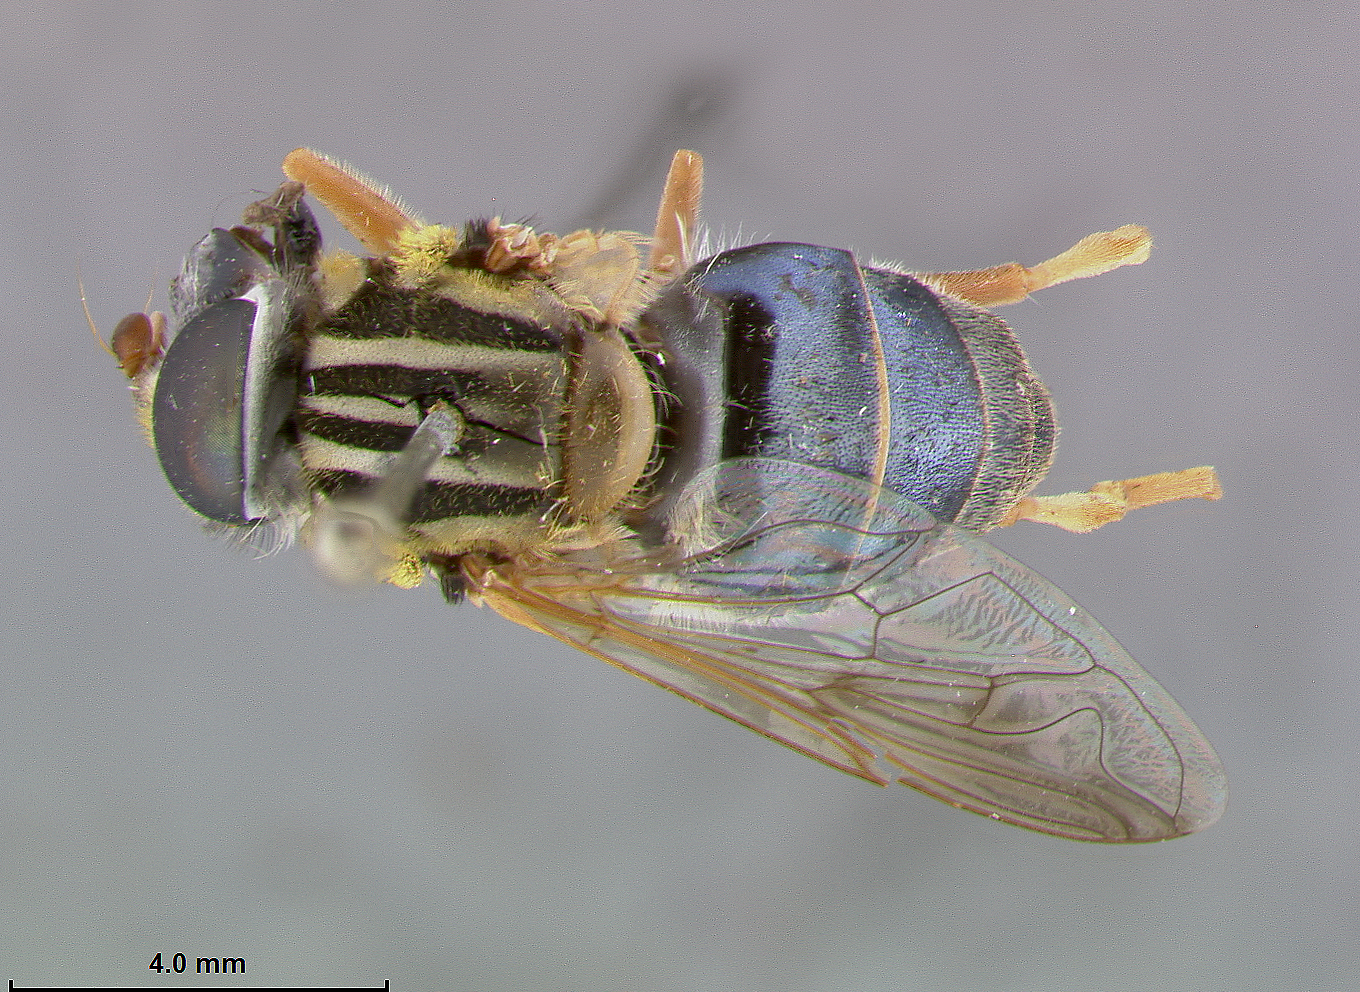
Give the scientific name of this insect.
Meromacrus vittata
